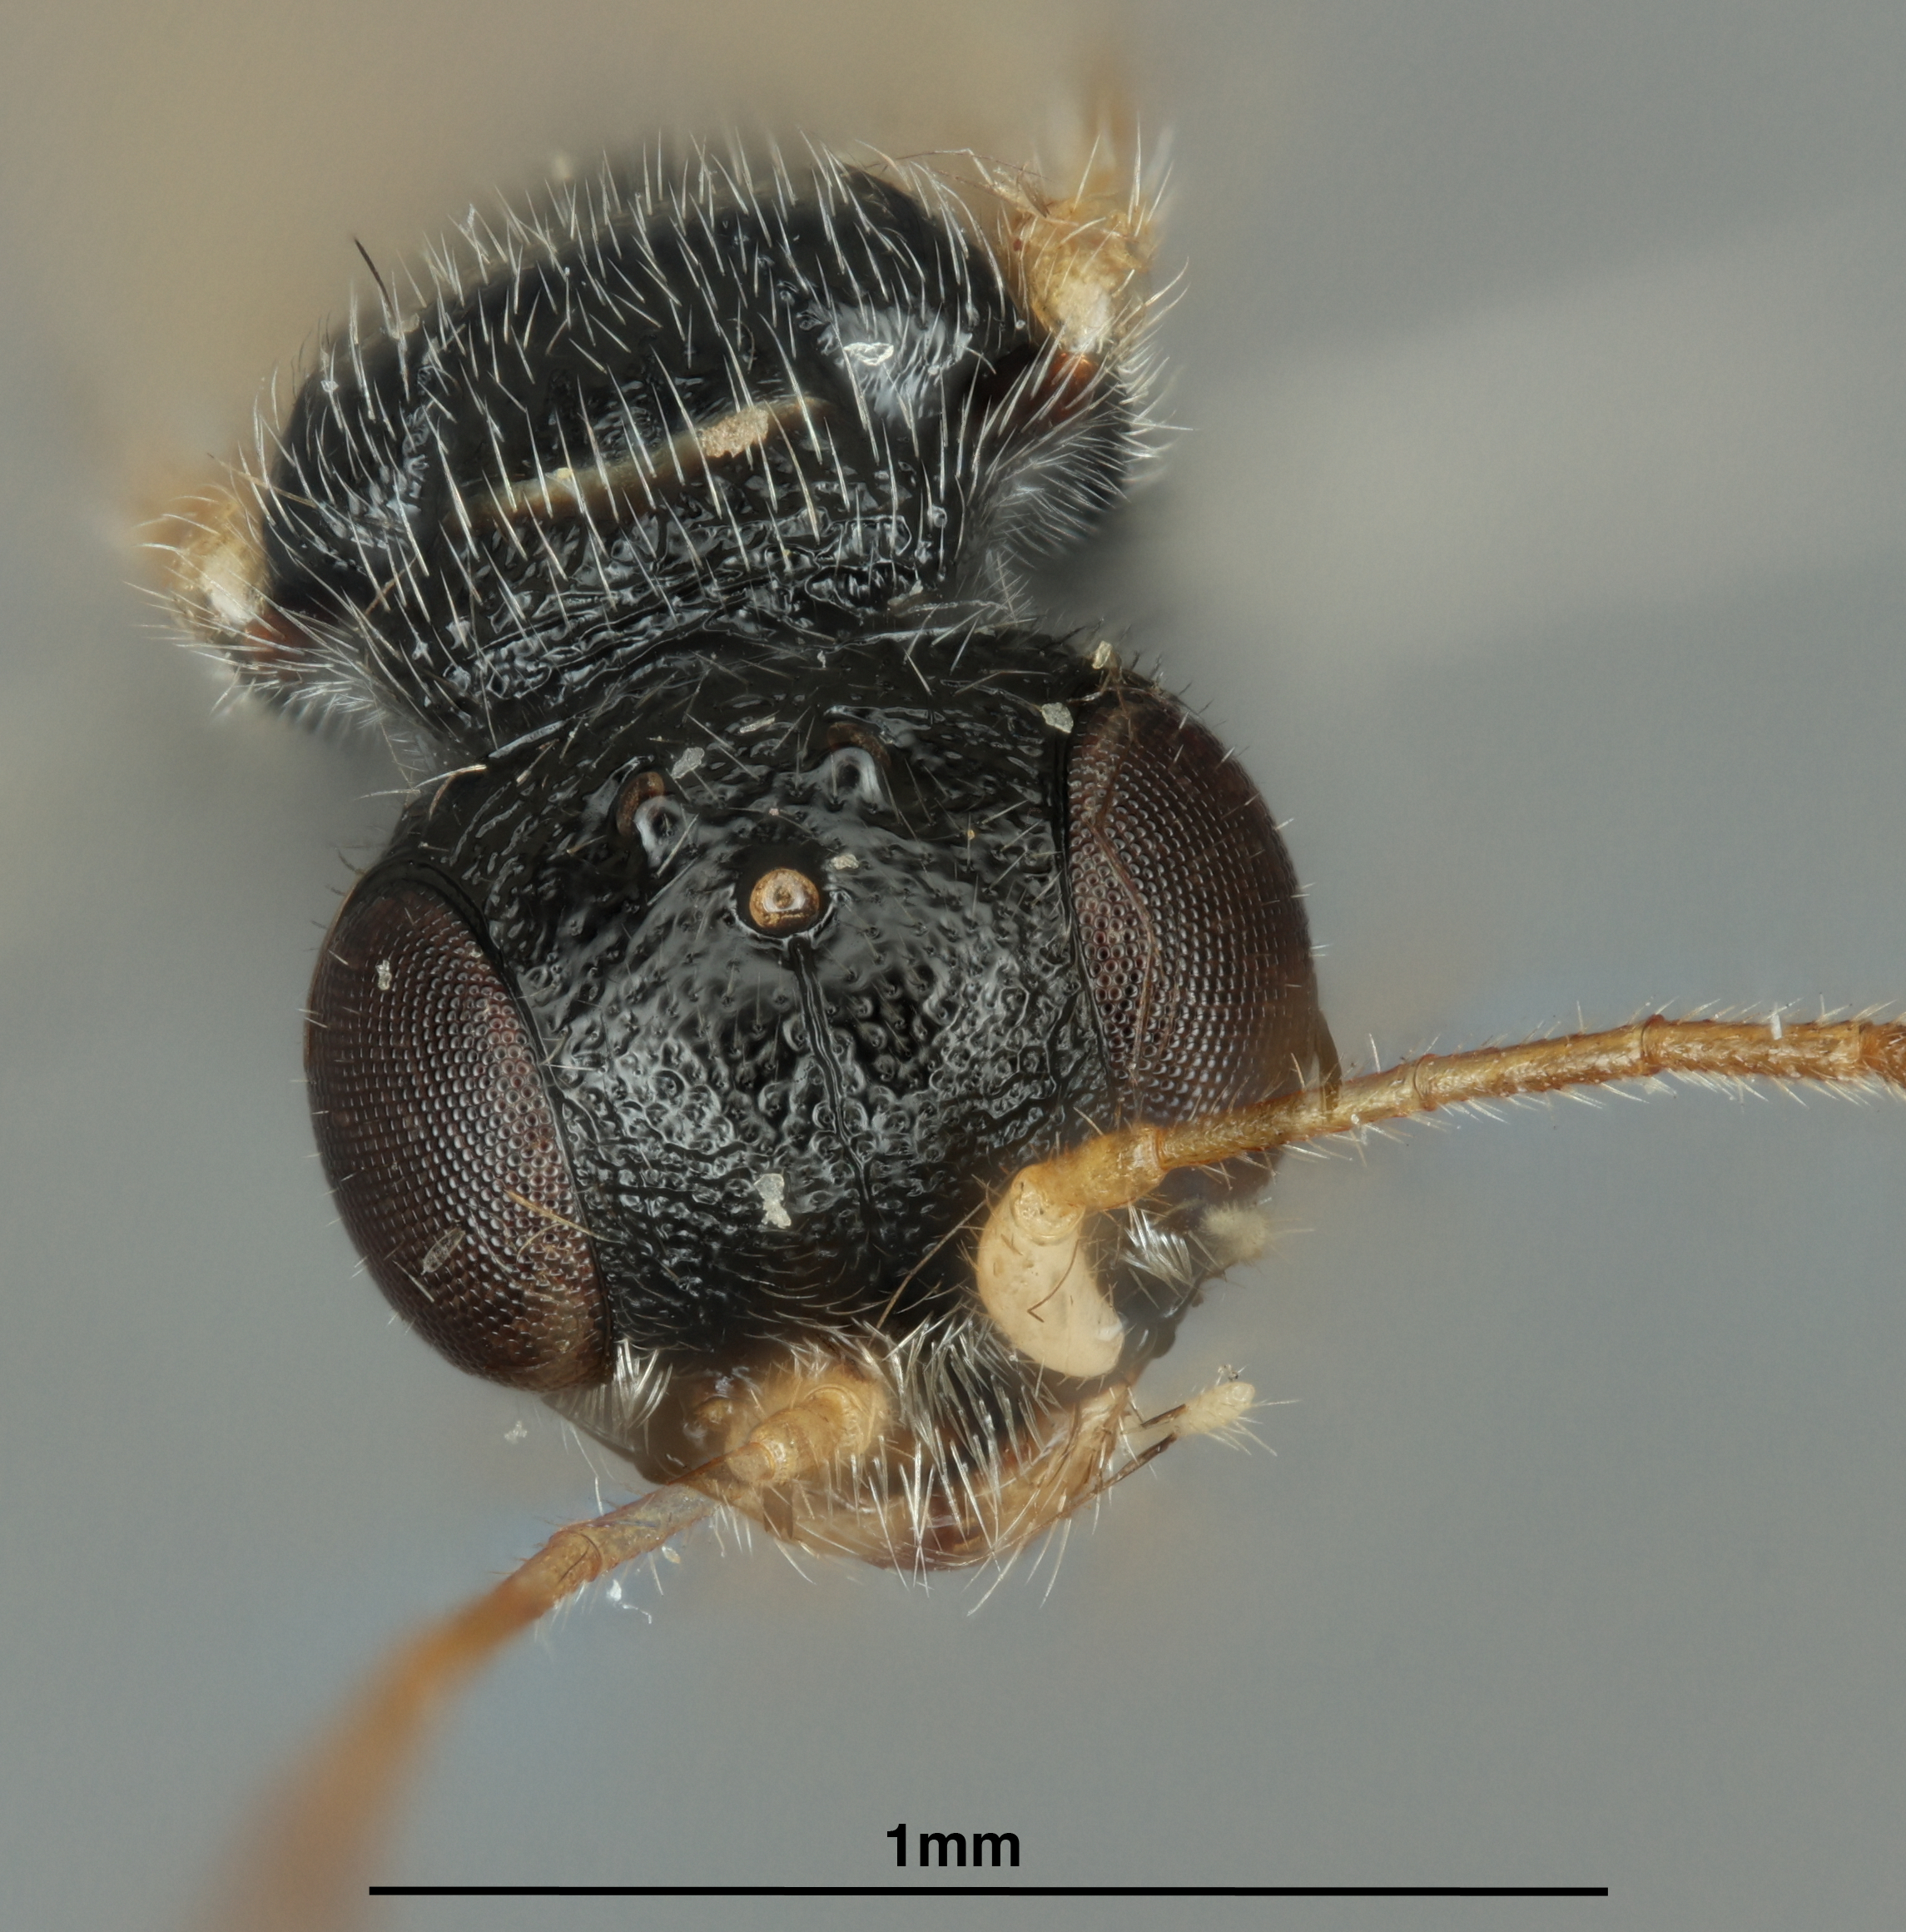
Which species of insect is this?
Anteon silvicolum
